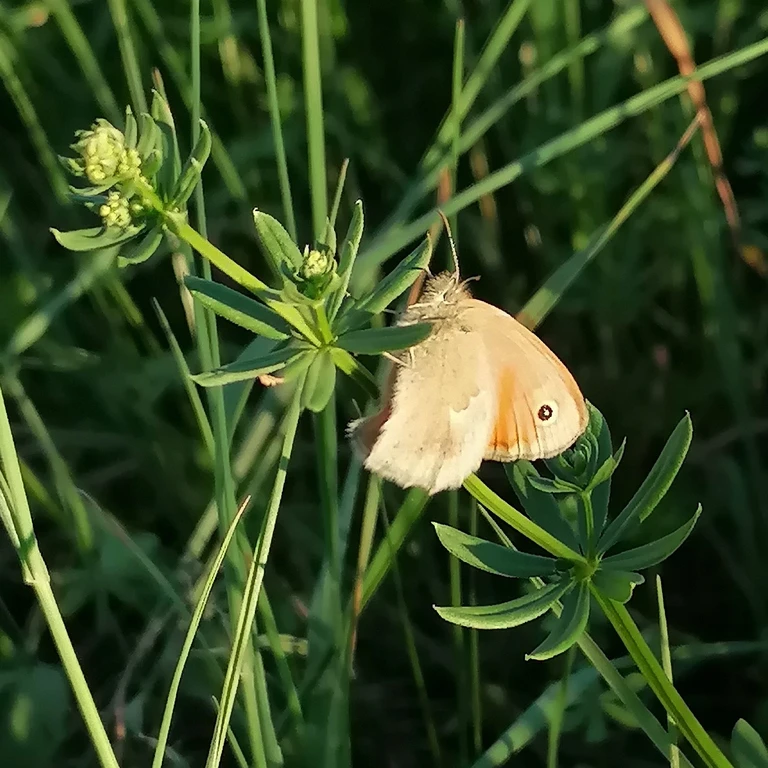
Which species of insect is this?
Coenonympha pamphilus
